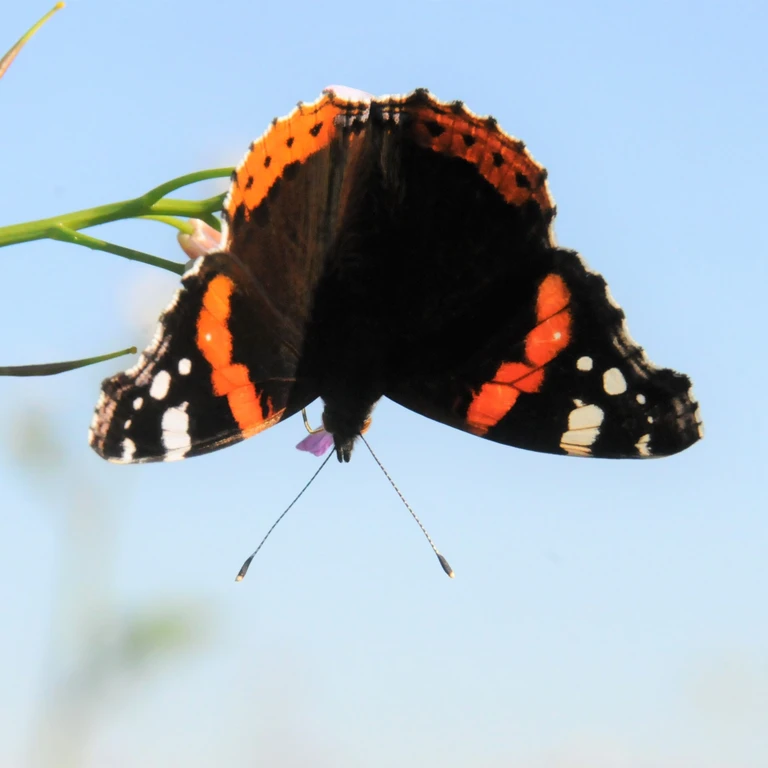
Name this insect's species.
Vanessa atalanta
